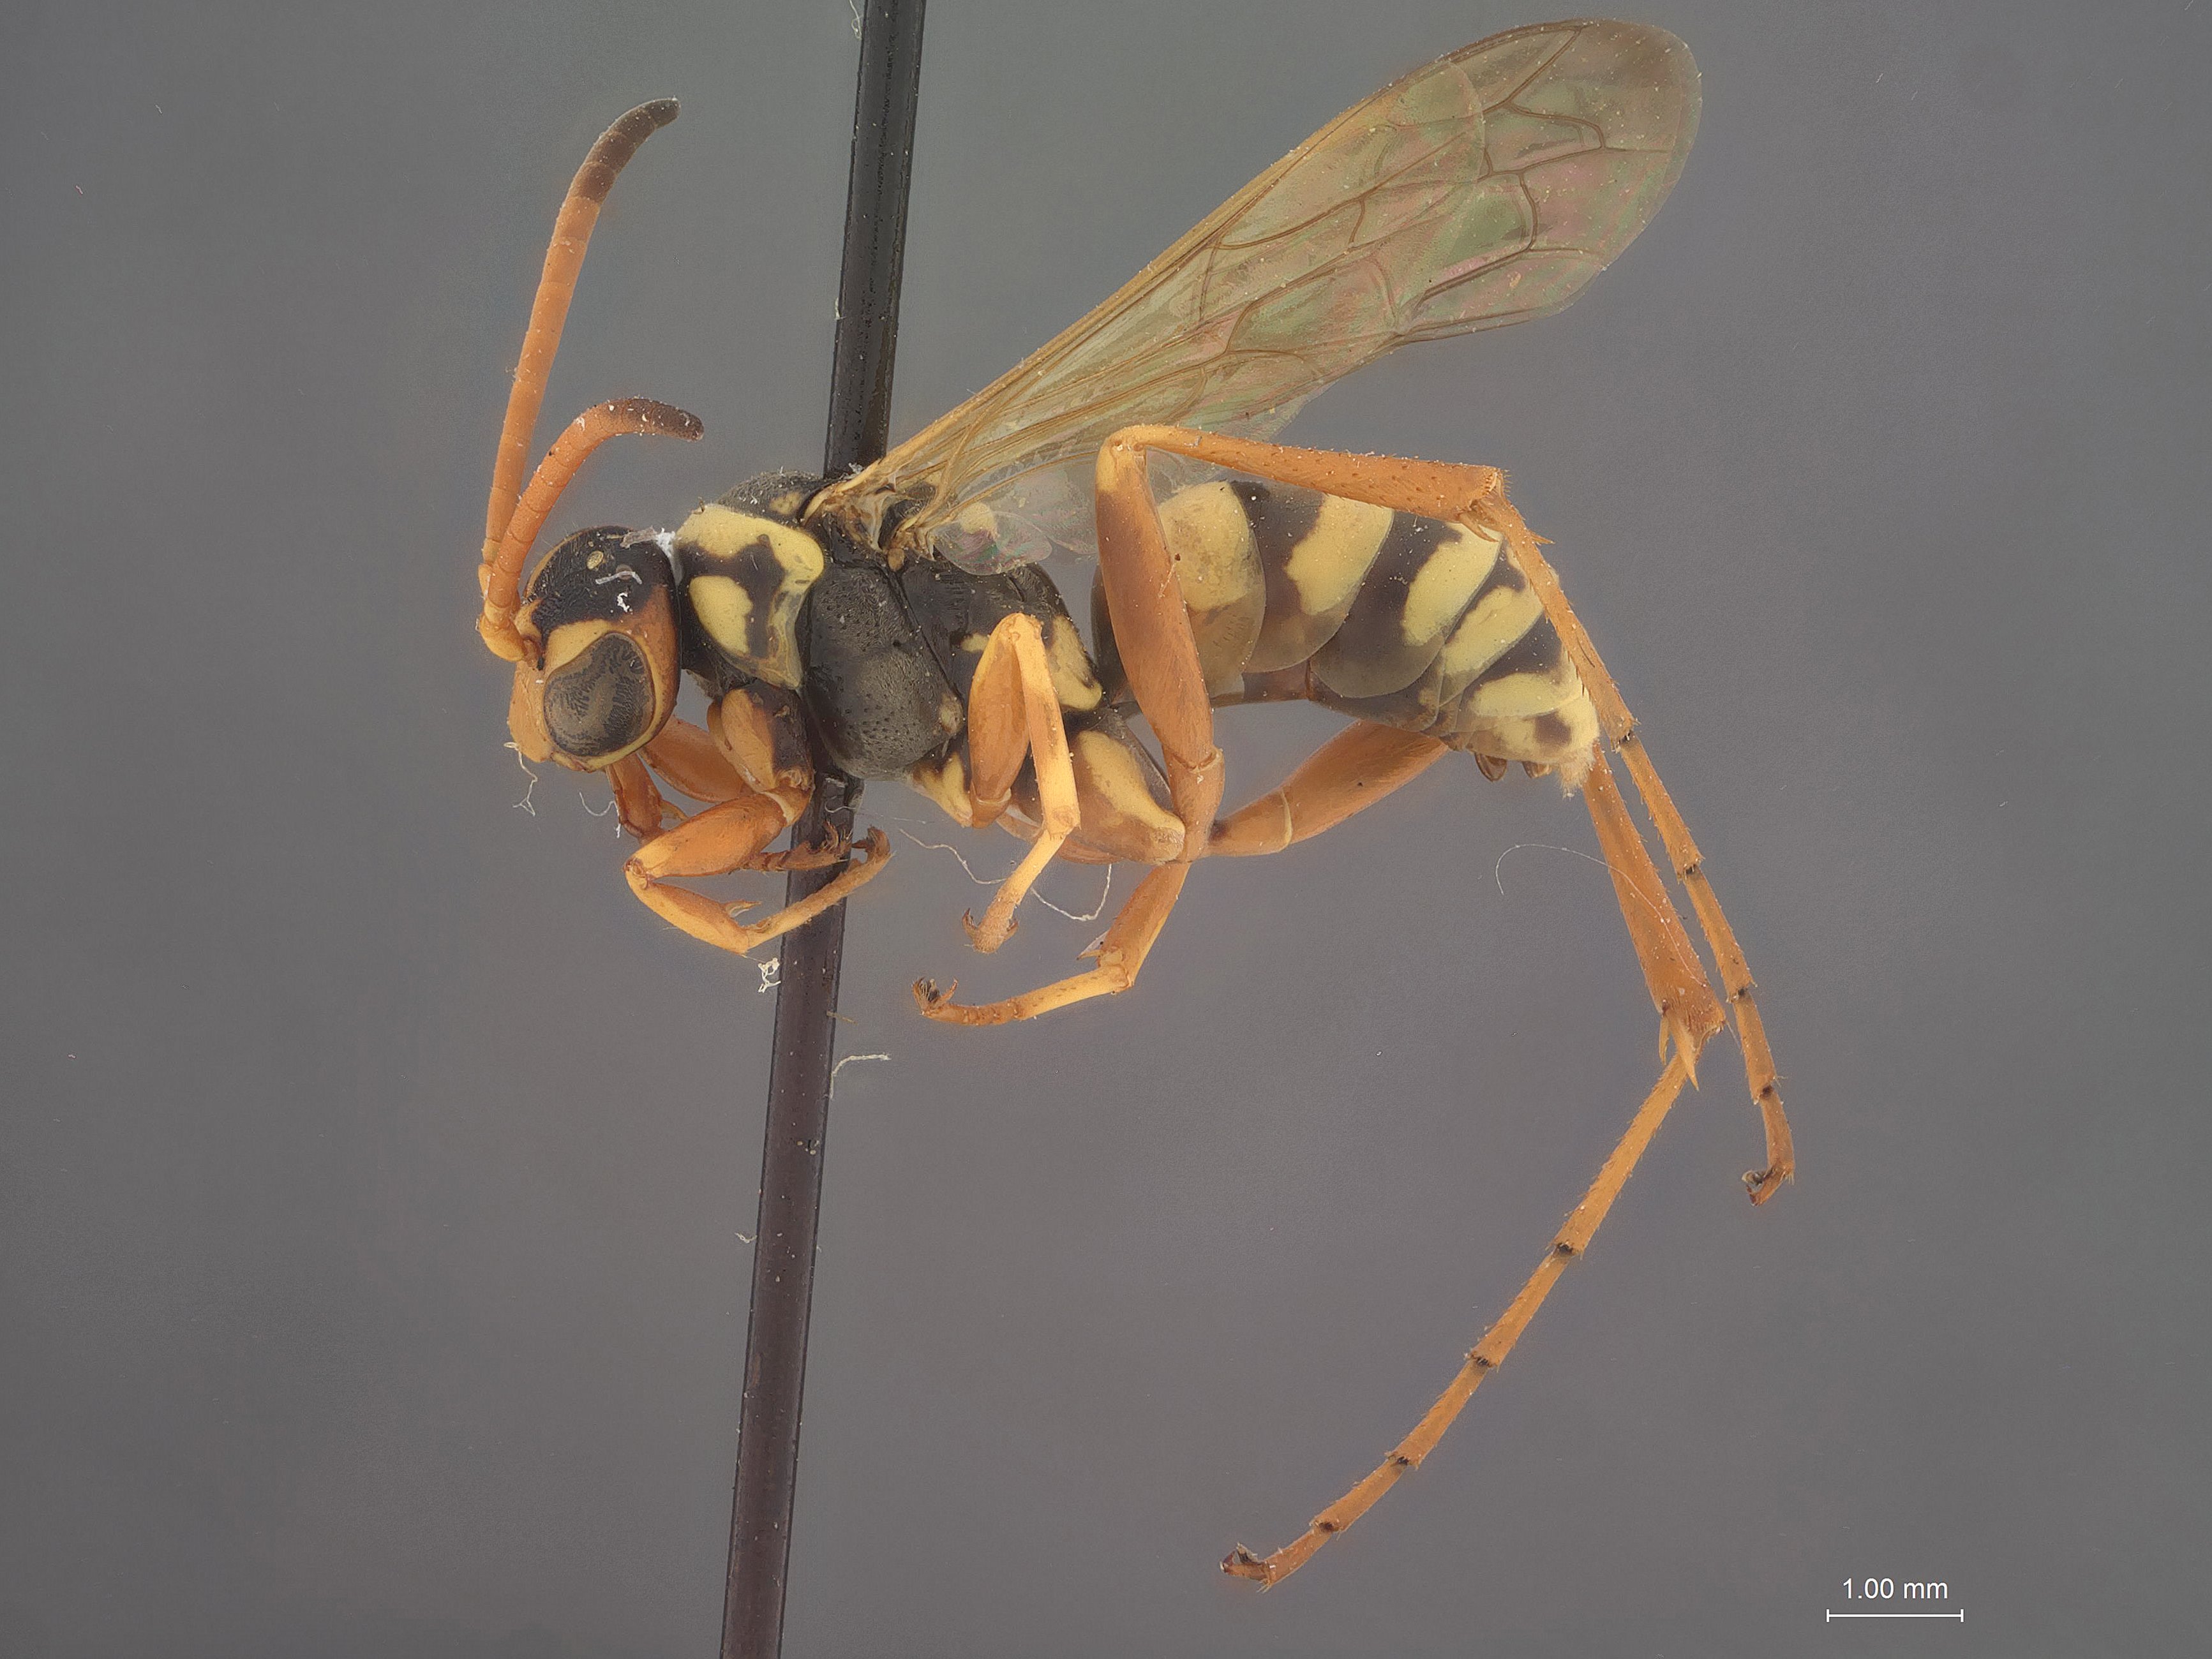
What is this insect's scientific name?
Ceropales elegans
